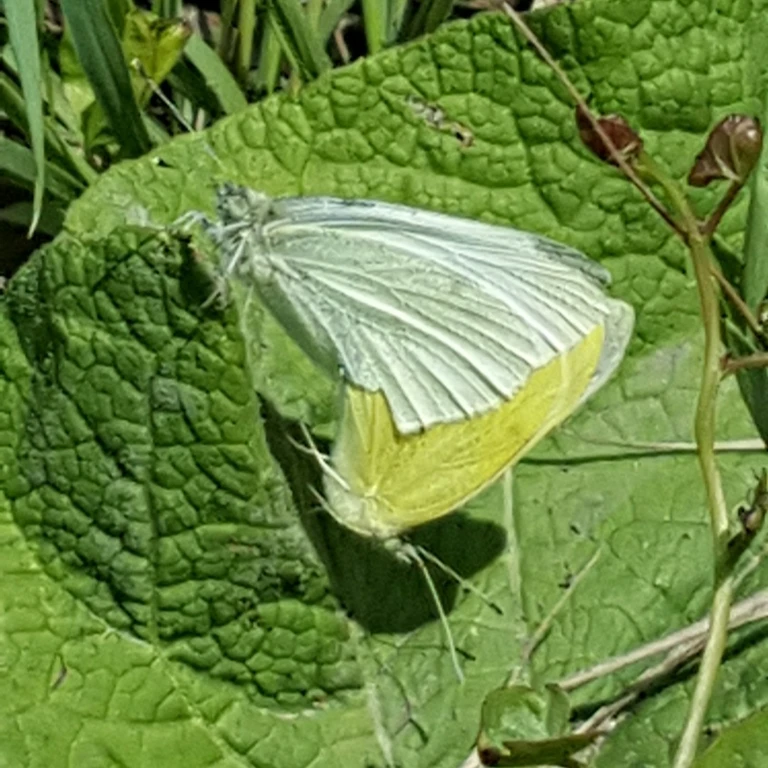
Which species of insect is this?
Pieris rapae
